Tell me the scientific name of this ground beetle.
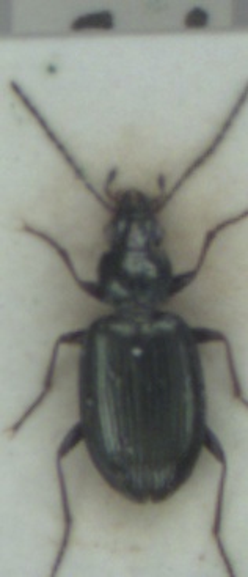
Bembidion geniculatum
